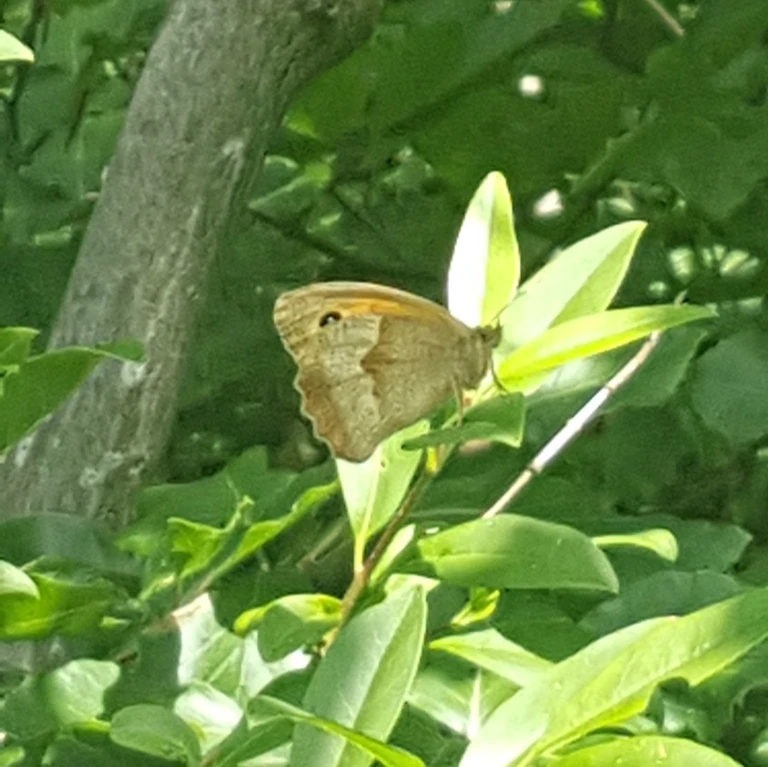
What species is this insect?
Maniola jurtina
